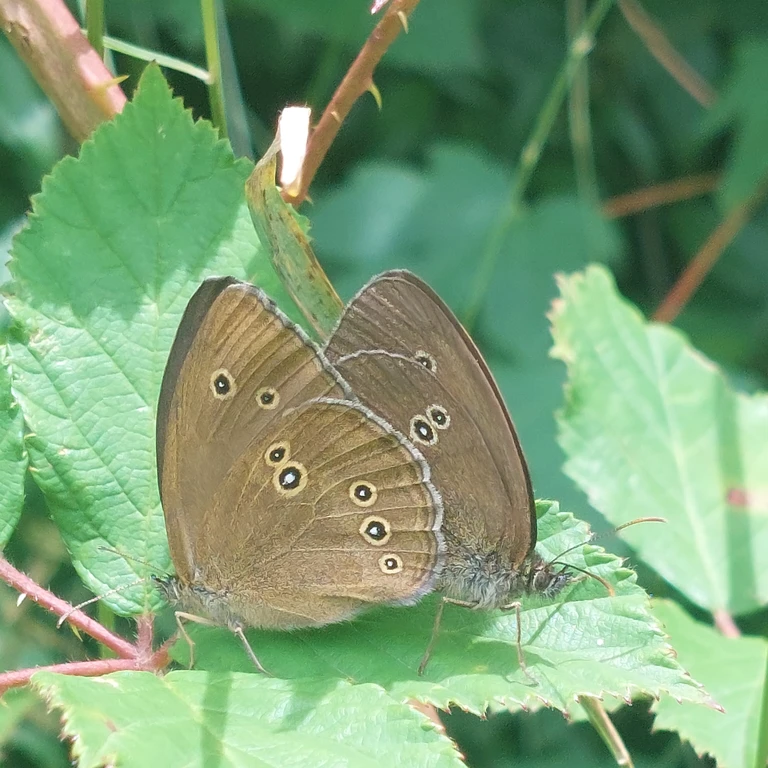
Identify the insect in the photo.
Aphantopus hyperantus
